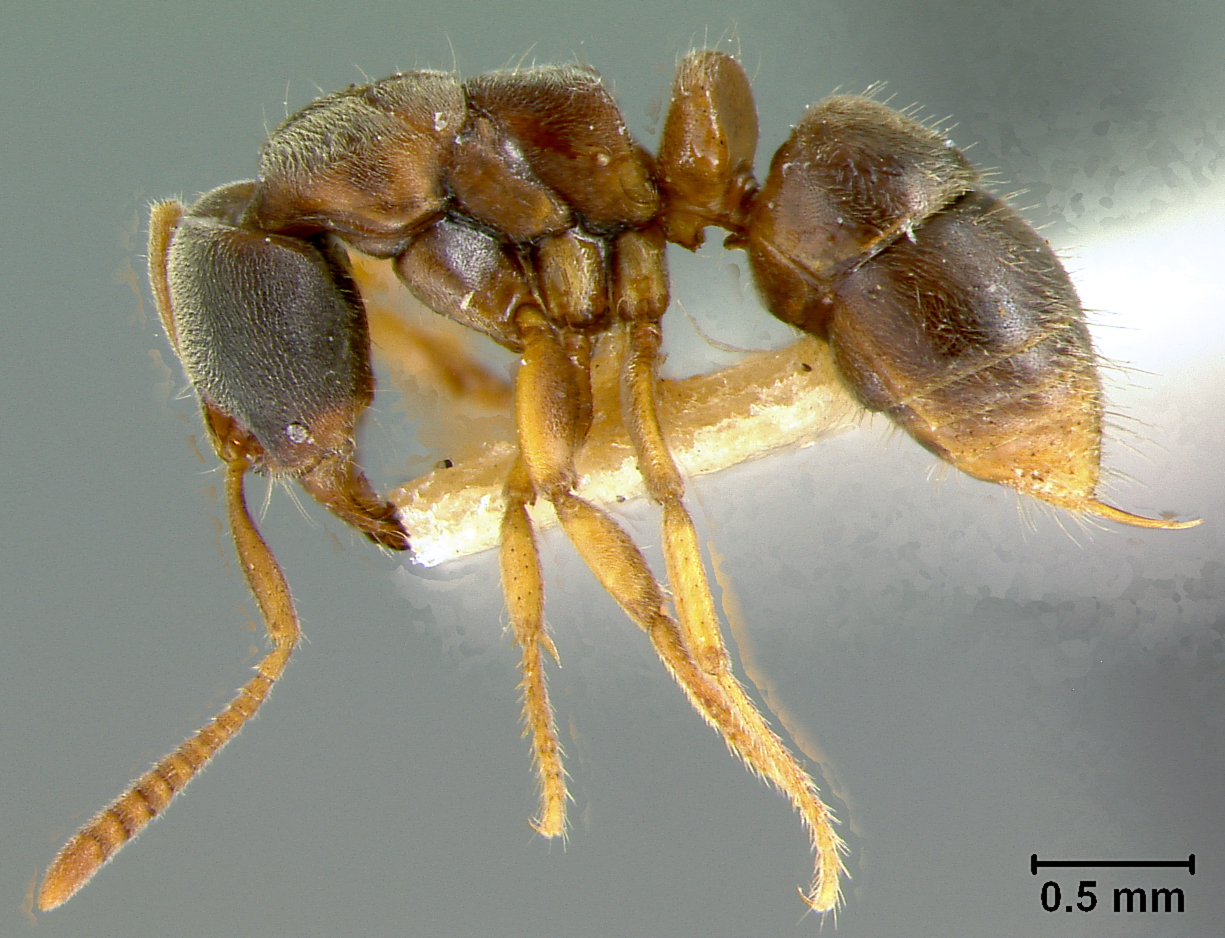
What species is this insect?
Euponera cauta
